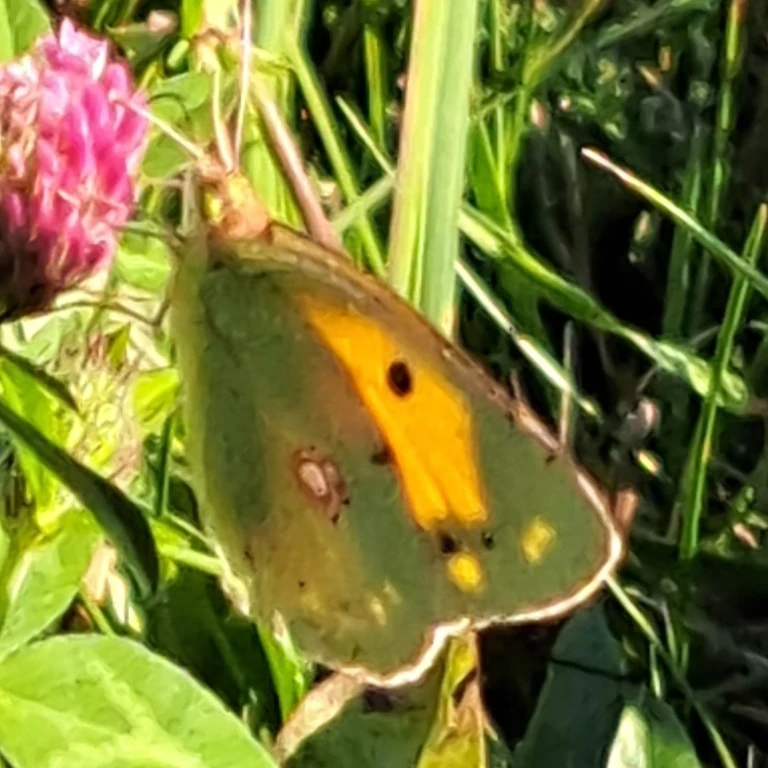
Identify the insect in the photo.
Colias croceus
